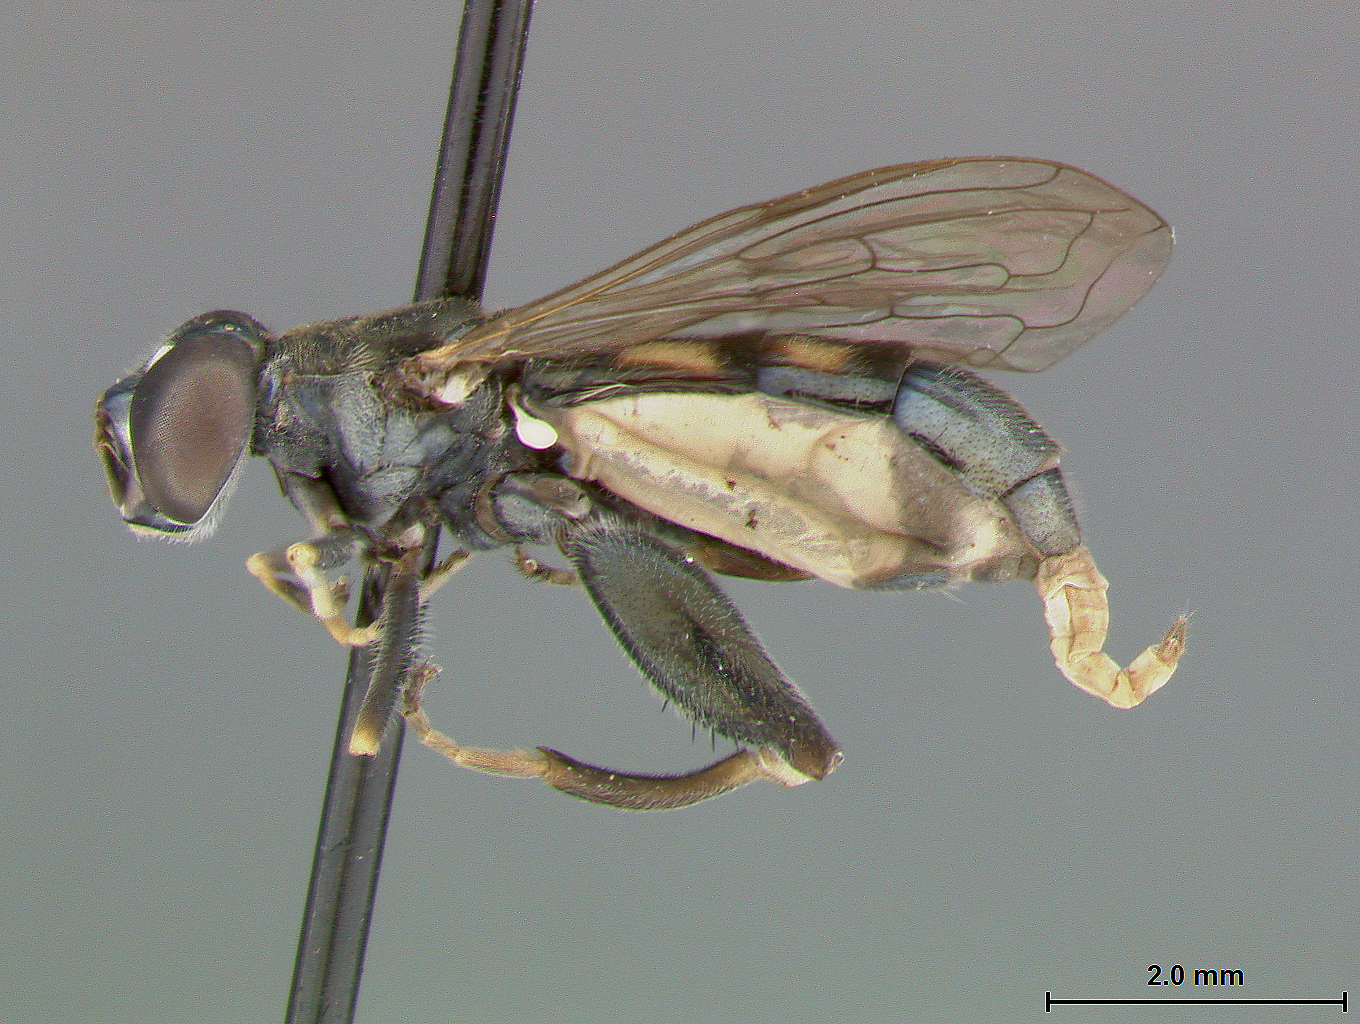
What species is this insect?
Planes minor
